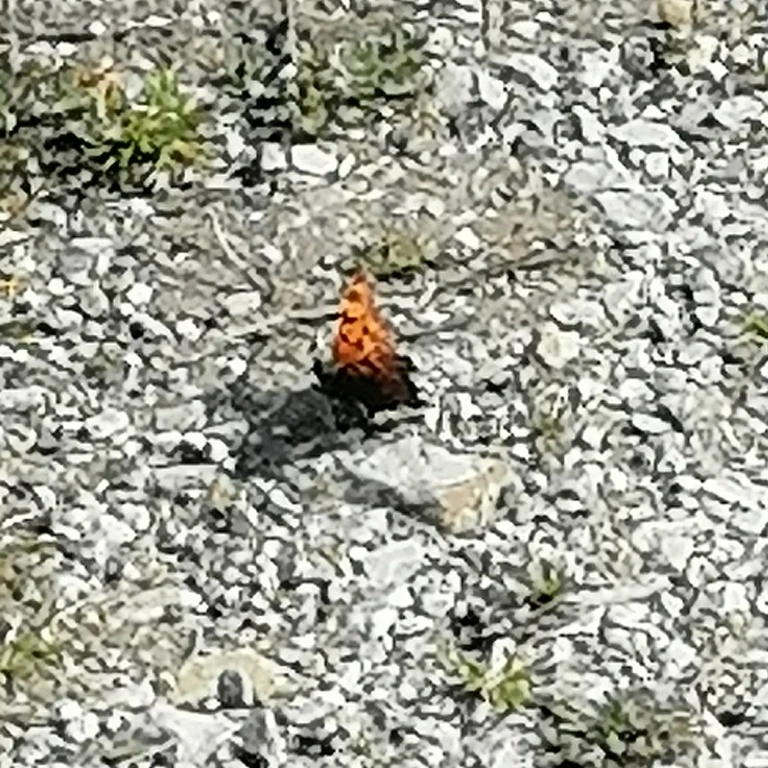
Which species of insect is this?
Polygonia c-album
